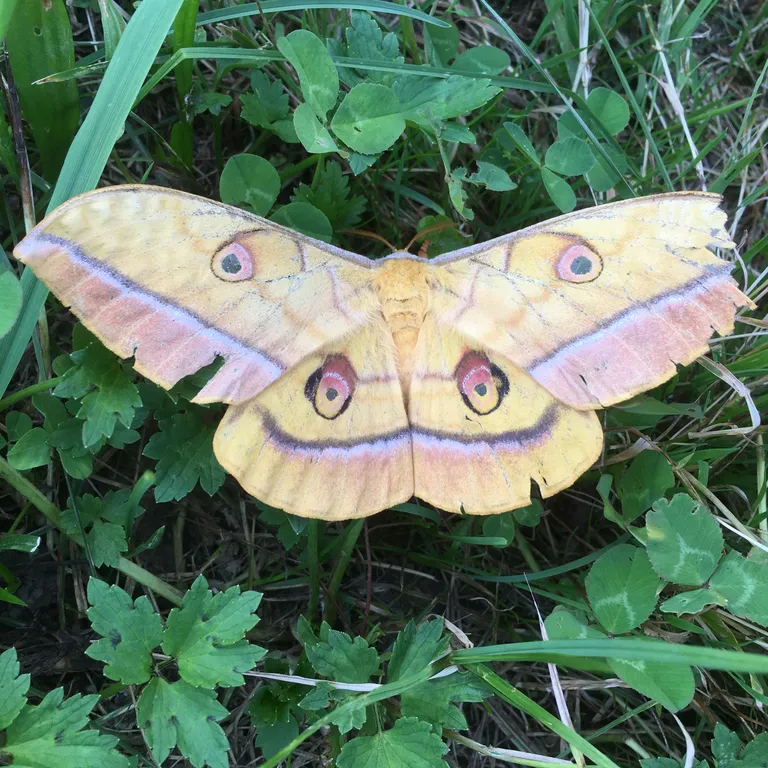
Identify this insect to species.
Antheraea yamamai
